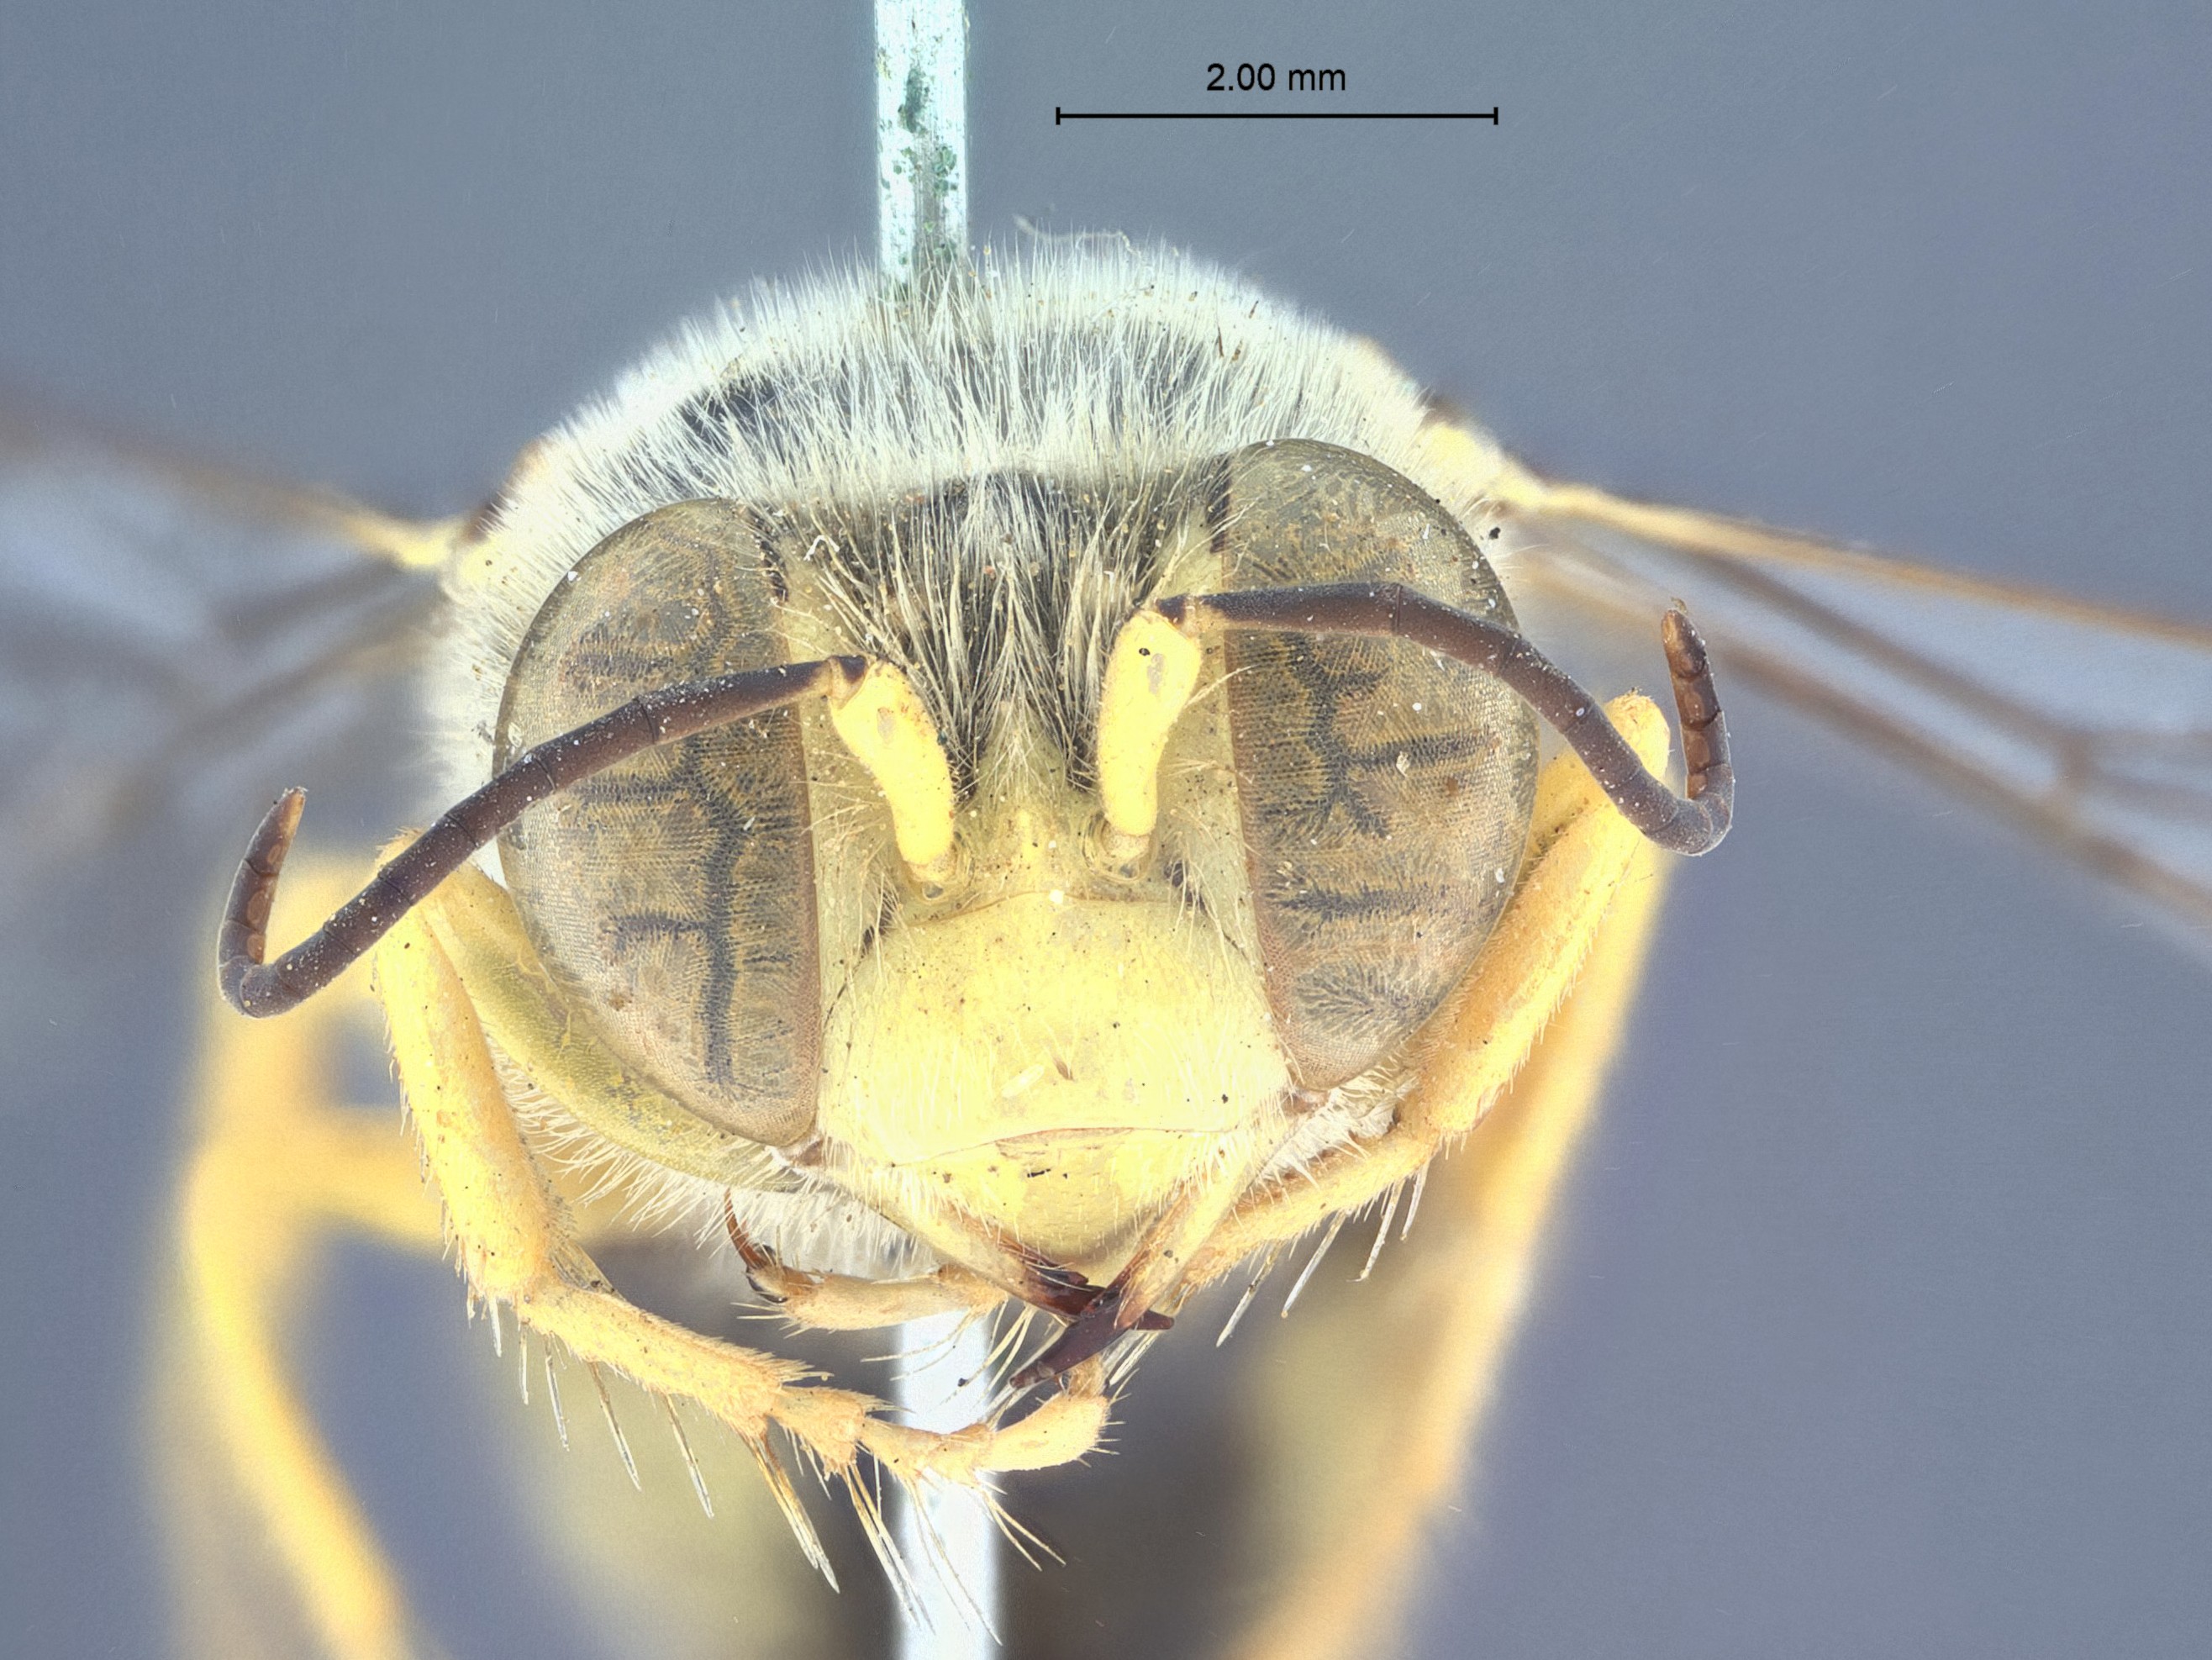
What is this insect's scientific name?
Bembix bahiae
